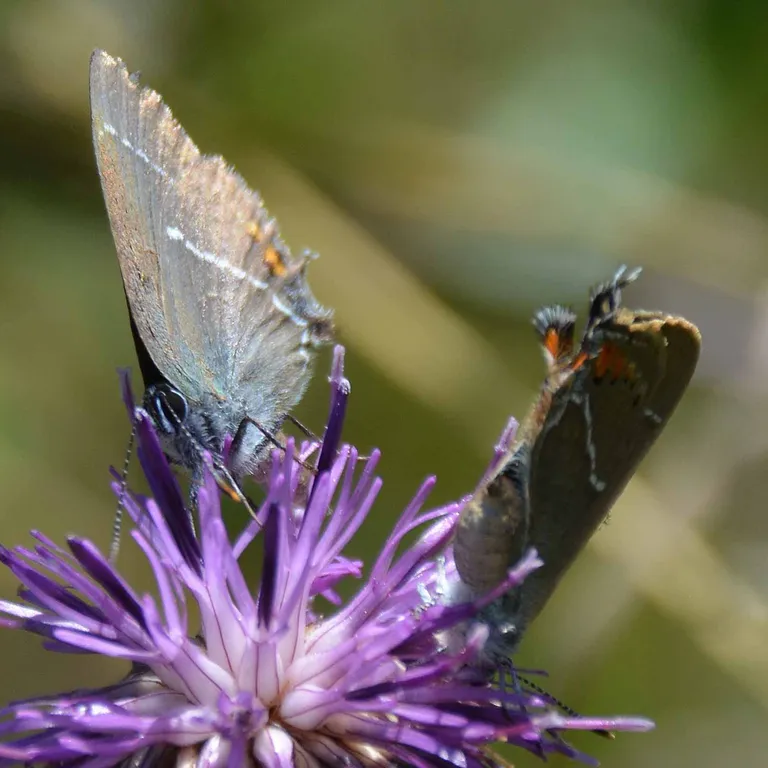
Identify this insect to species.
Satyrium spini (also Tuttiola spini)
